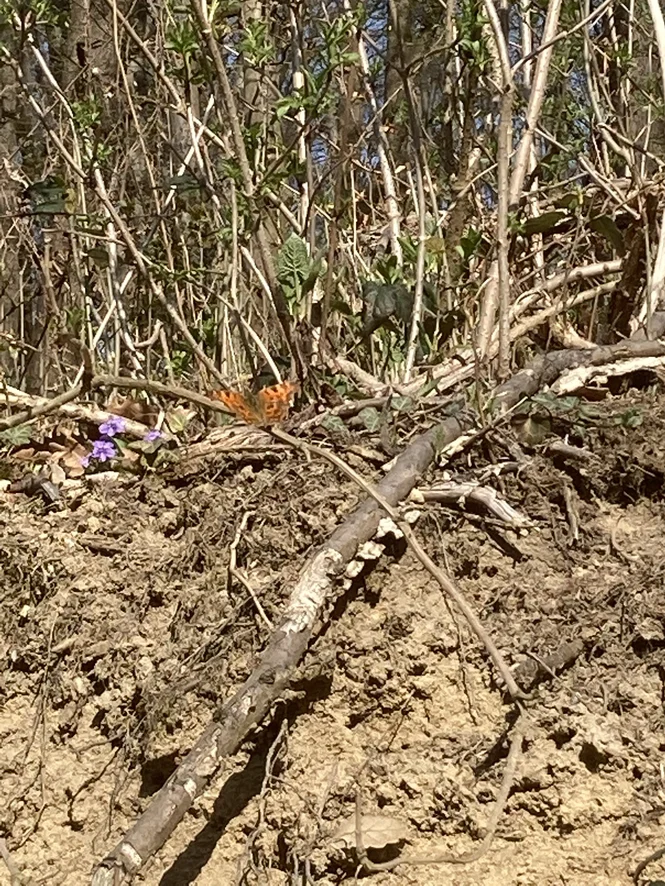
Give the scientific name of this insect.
Polygonia c-album
